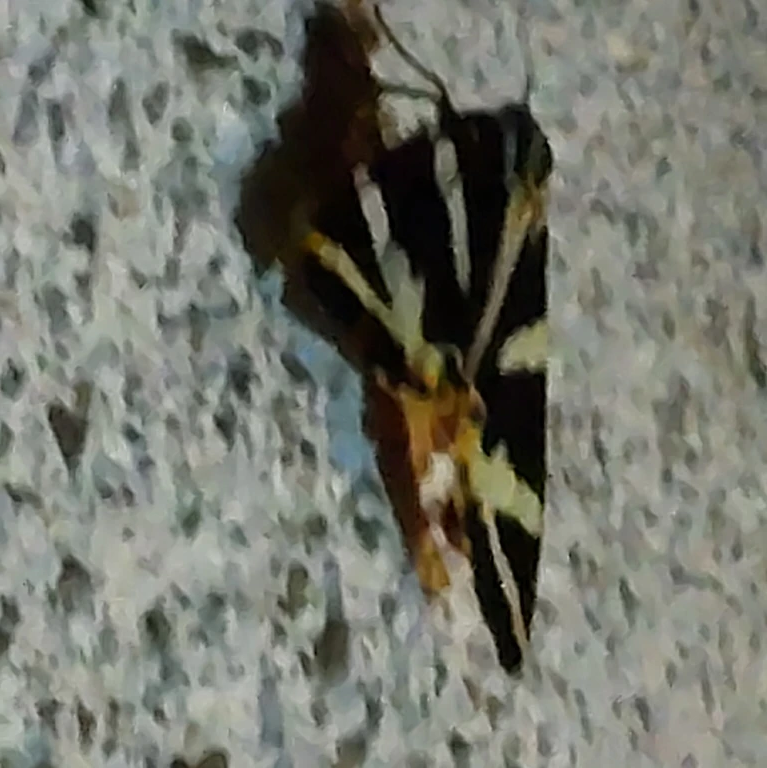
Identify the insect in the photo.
Euplagia quadripunctaria
